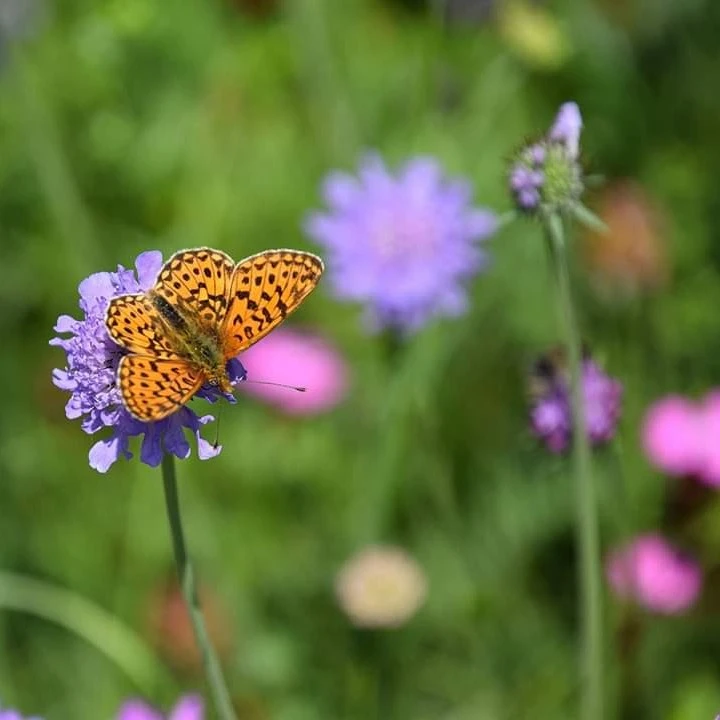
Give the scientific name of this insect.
Boloria euphrosyne (also Clossiana euphrosyne)
